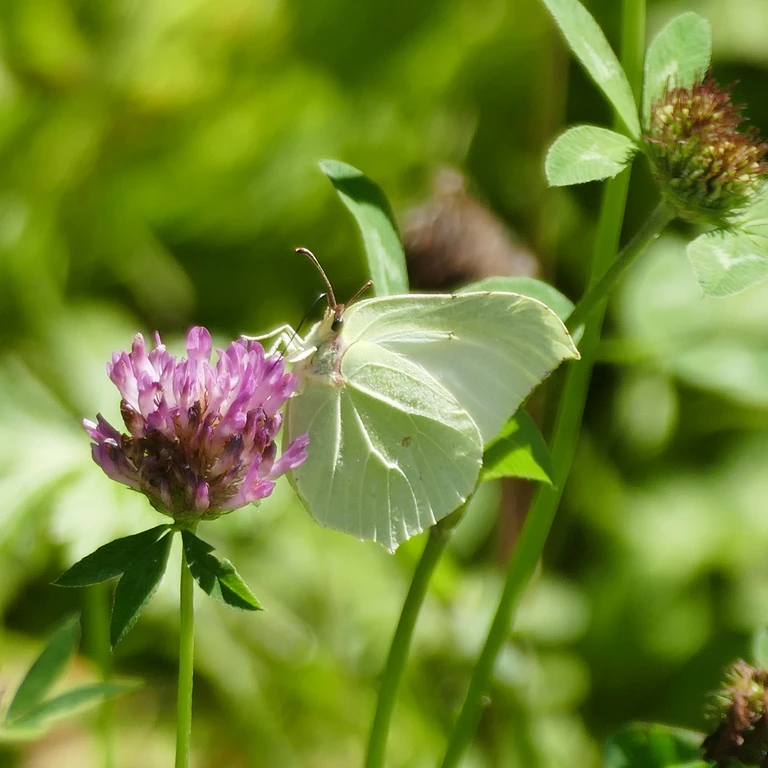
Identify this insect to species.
Gonepteryx rhamni
